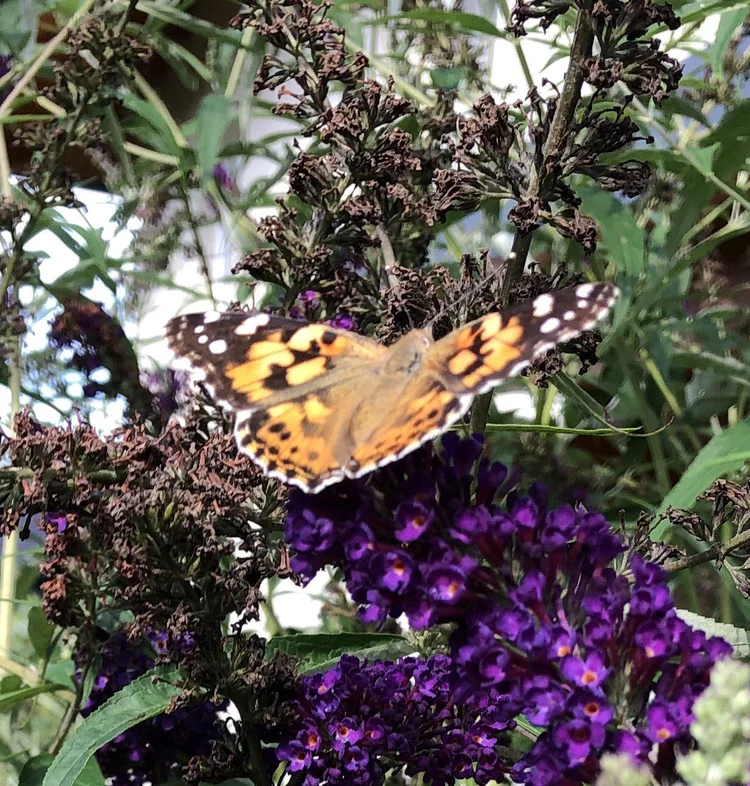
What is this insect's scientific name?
Vanessa cardui
